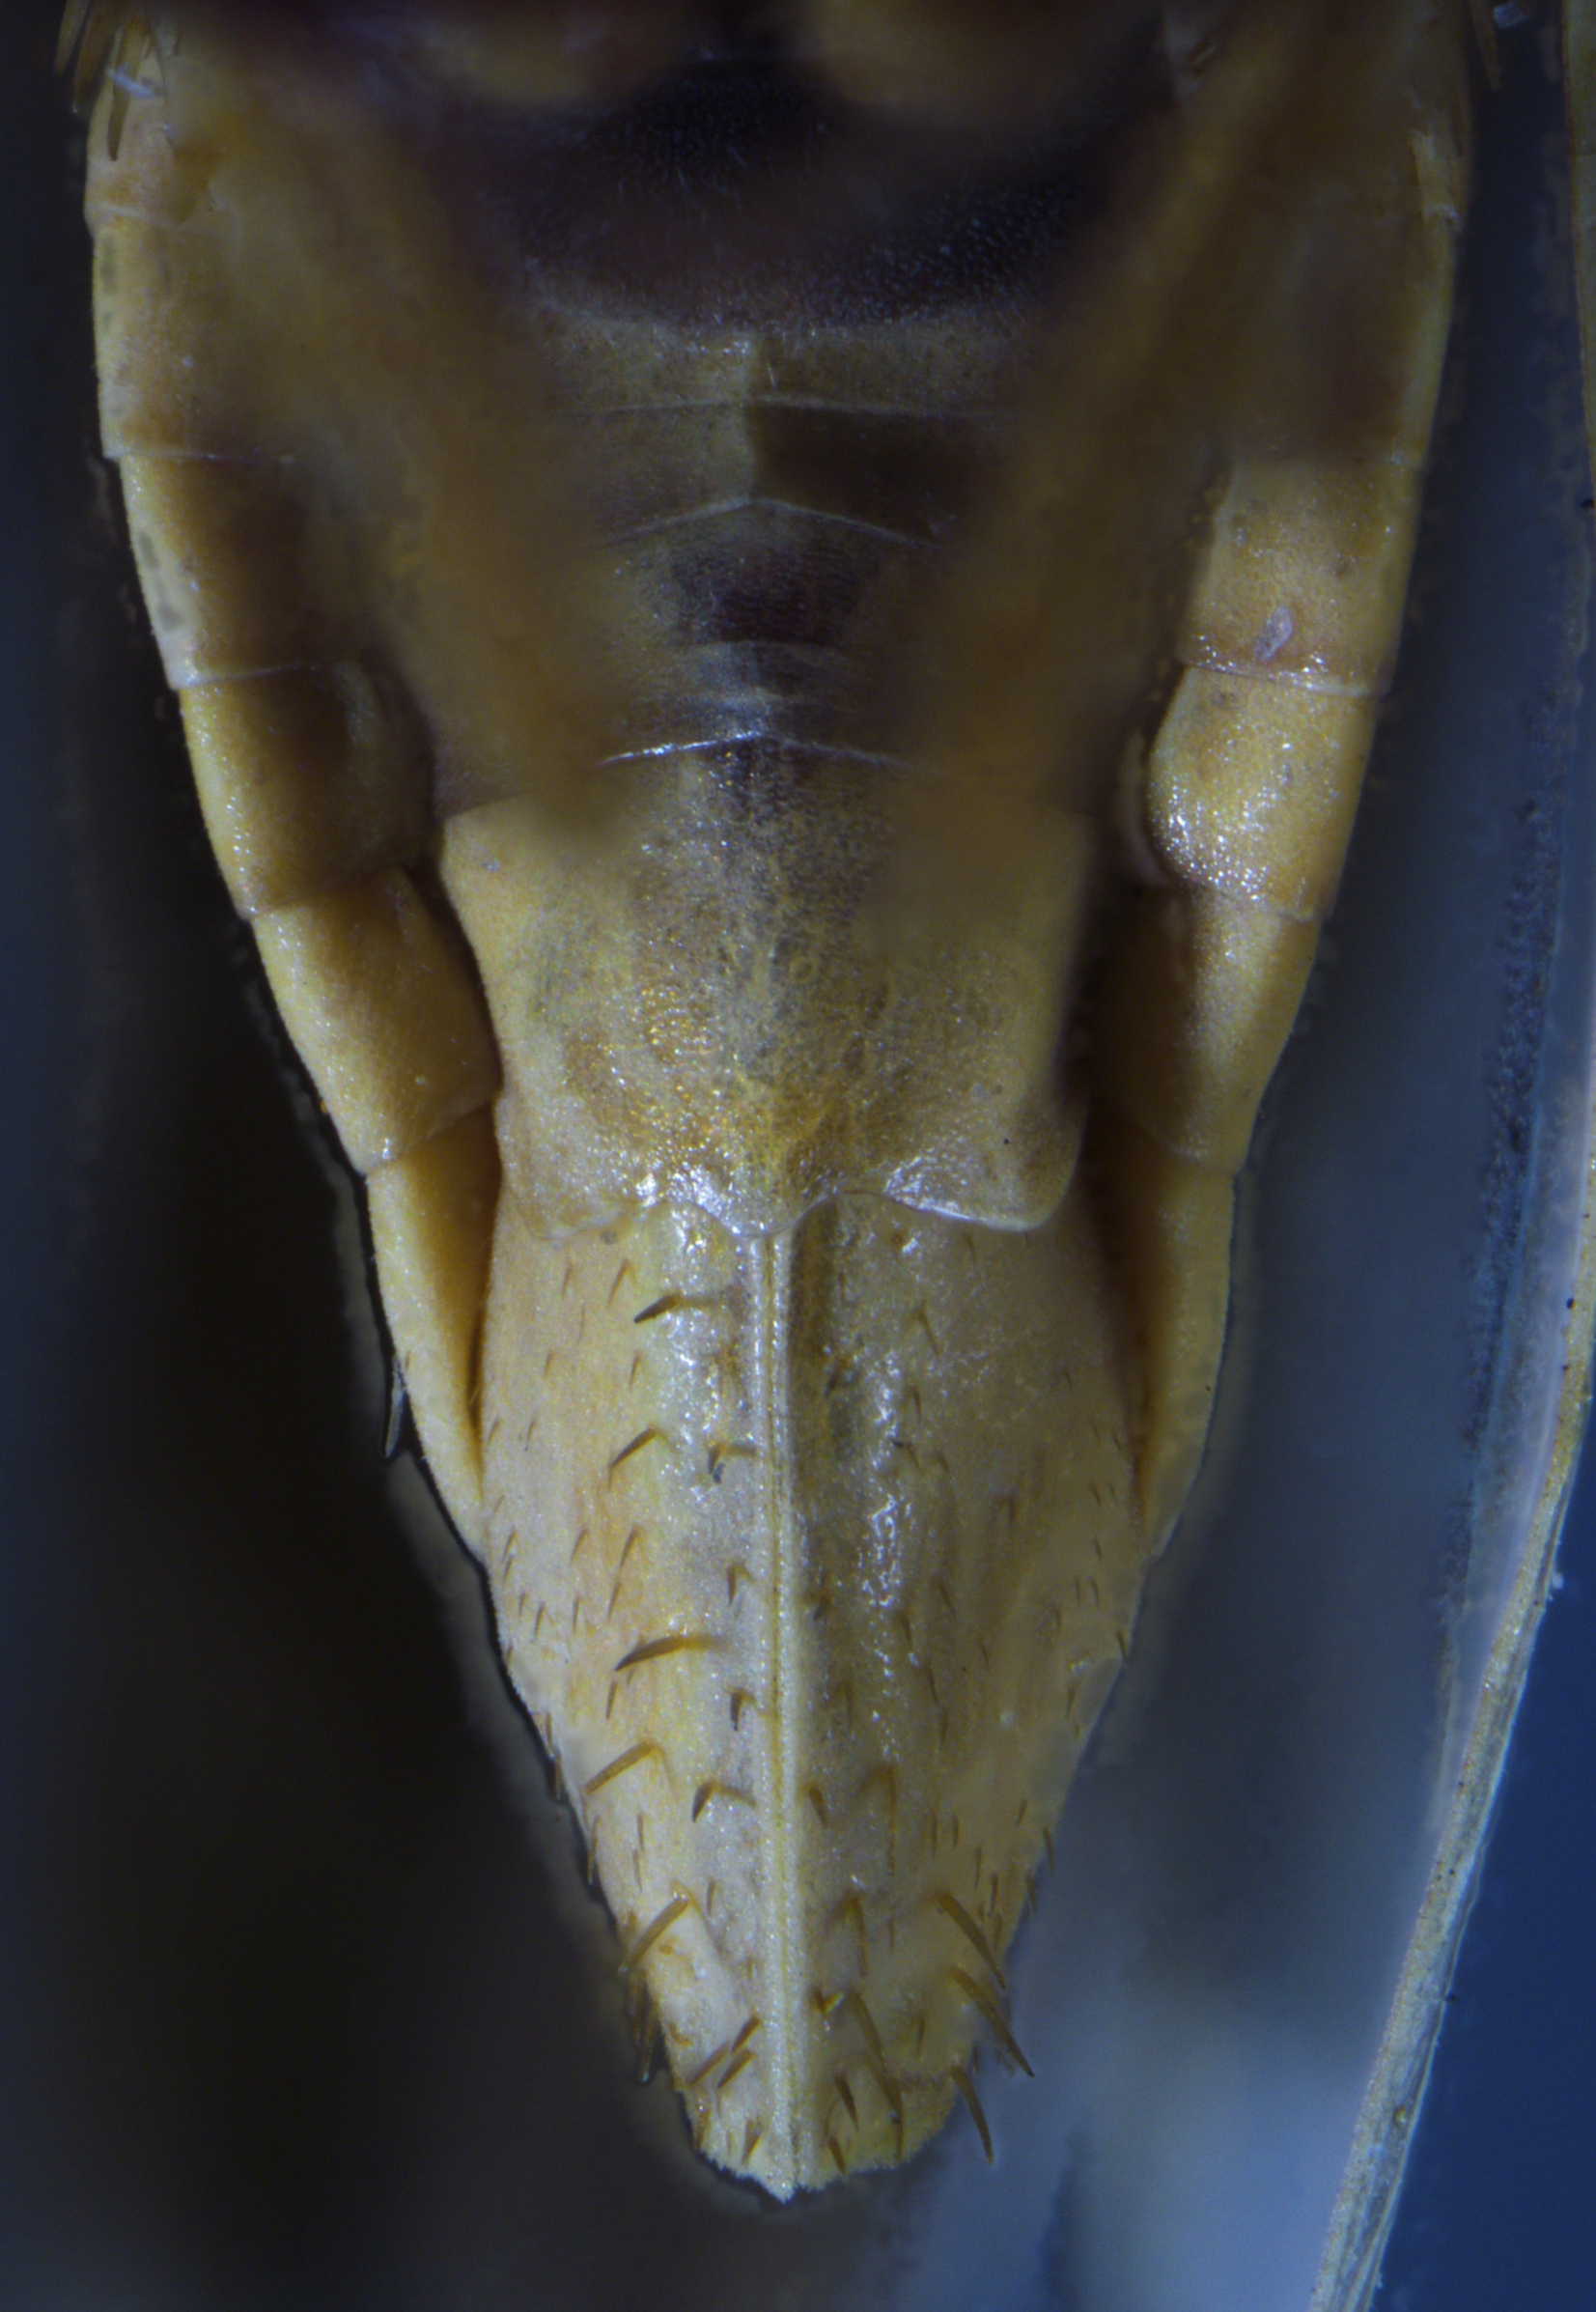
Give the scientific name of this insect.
Tettigonia hartii
